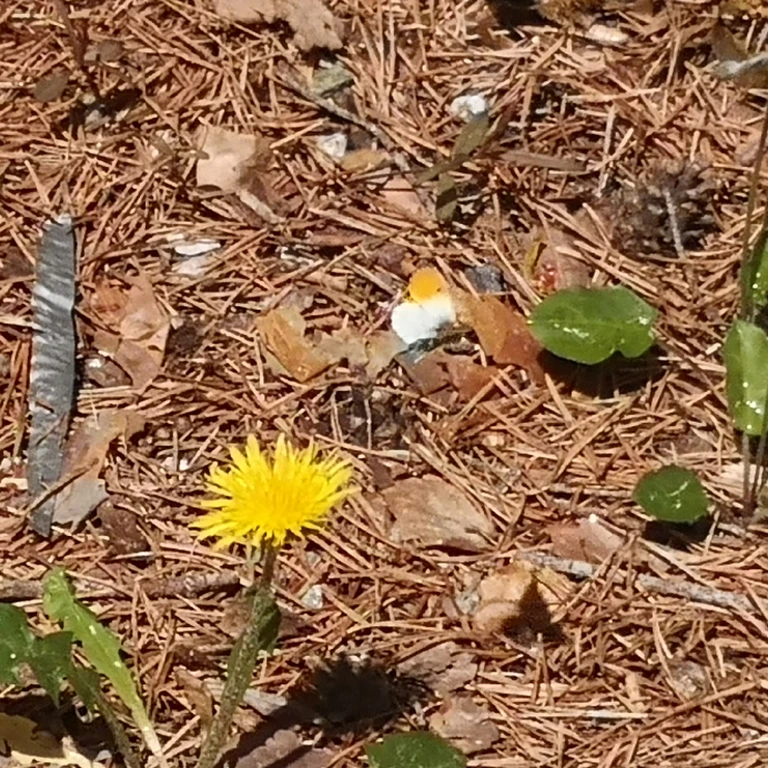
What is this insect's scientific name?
Anthocharis cardamines
